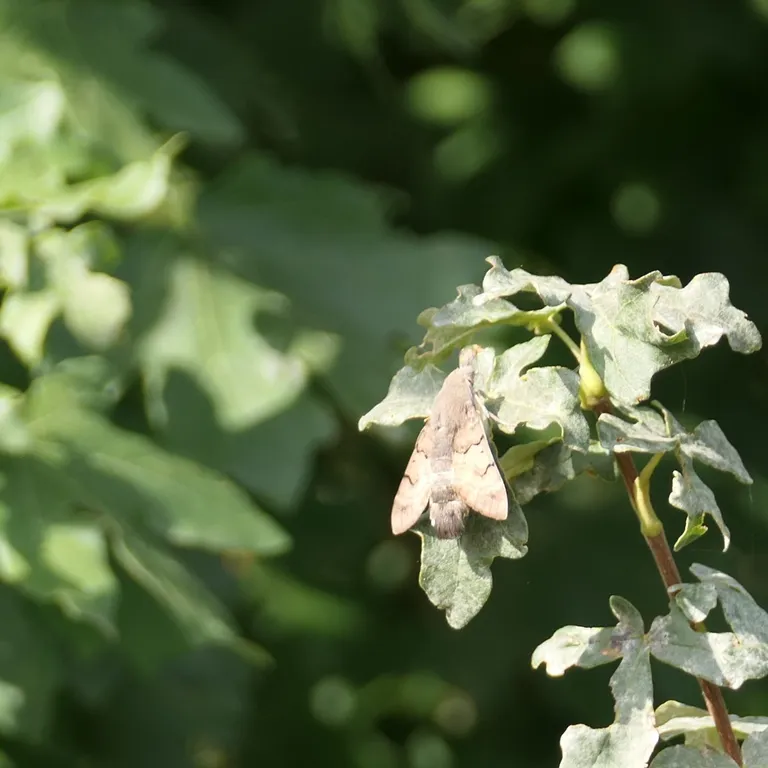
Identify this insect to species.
Macroglossum stellatarum
